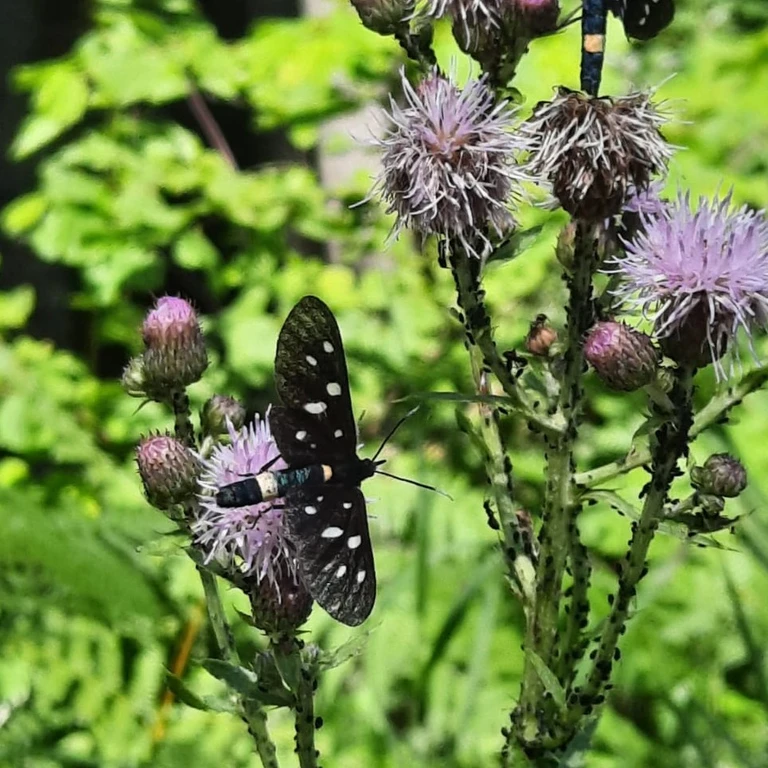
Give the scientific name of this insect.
Amata phegea
